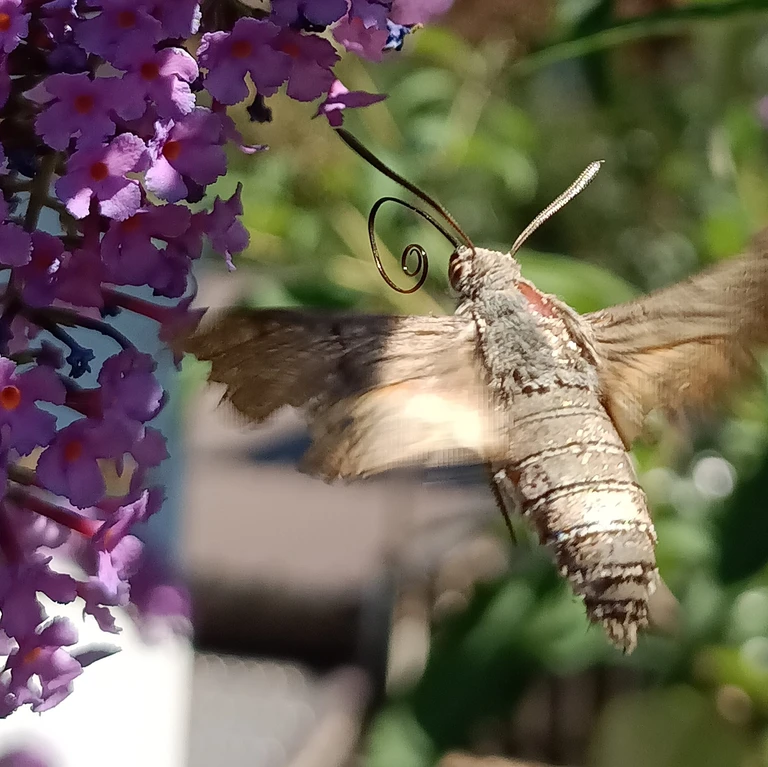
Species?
Macroglossum stellatarum
